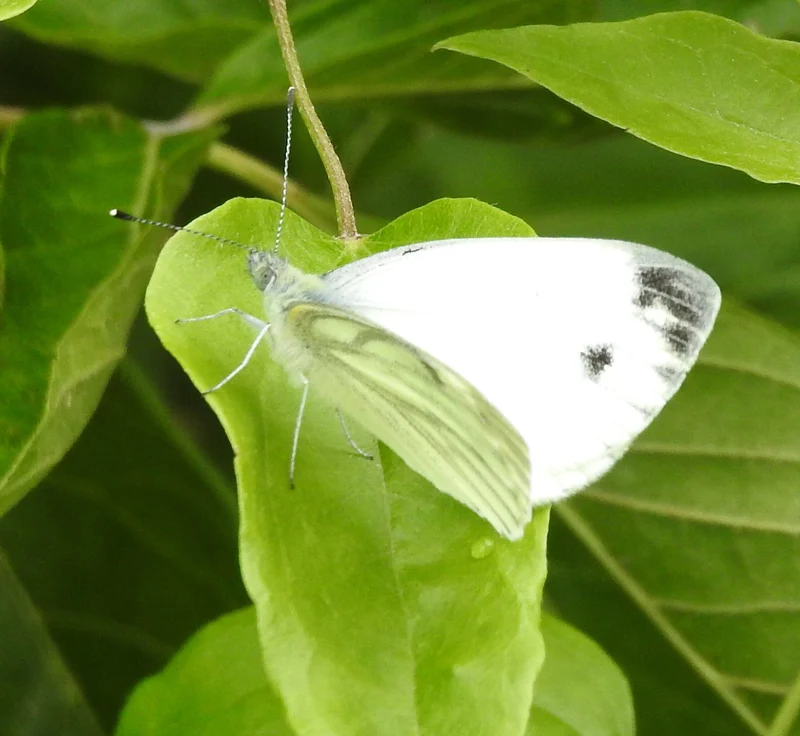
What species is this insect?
Pieris napi
